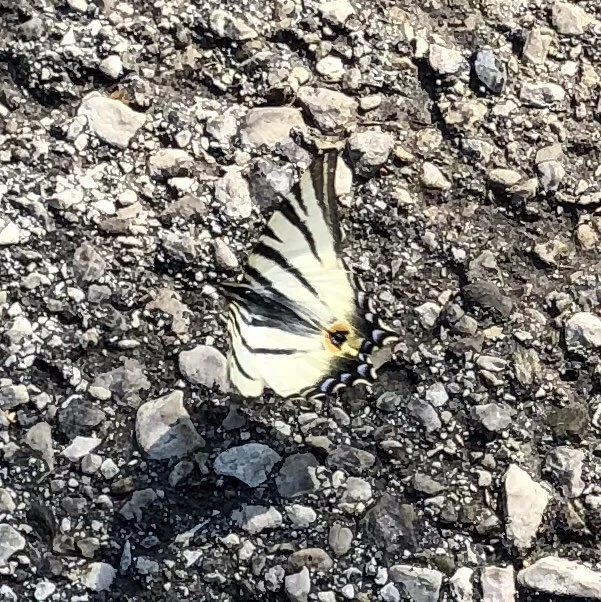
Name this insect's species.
Iphiclides podalirius
